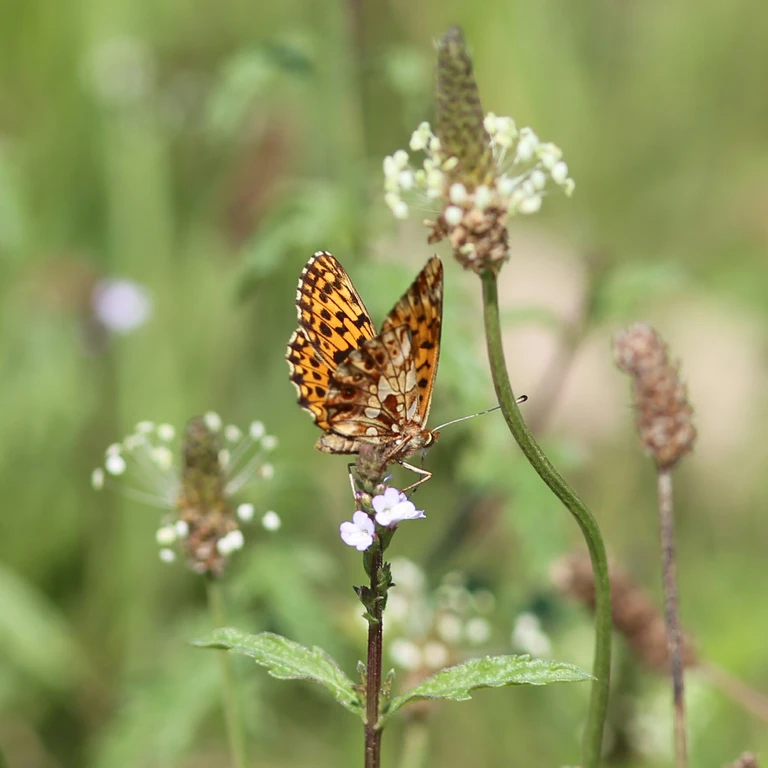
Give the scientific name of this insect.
Boloria dia
